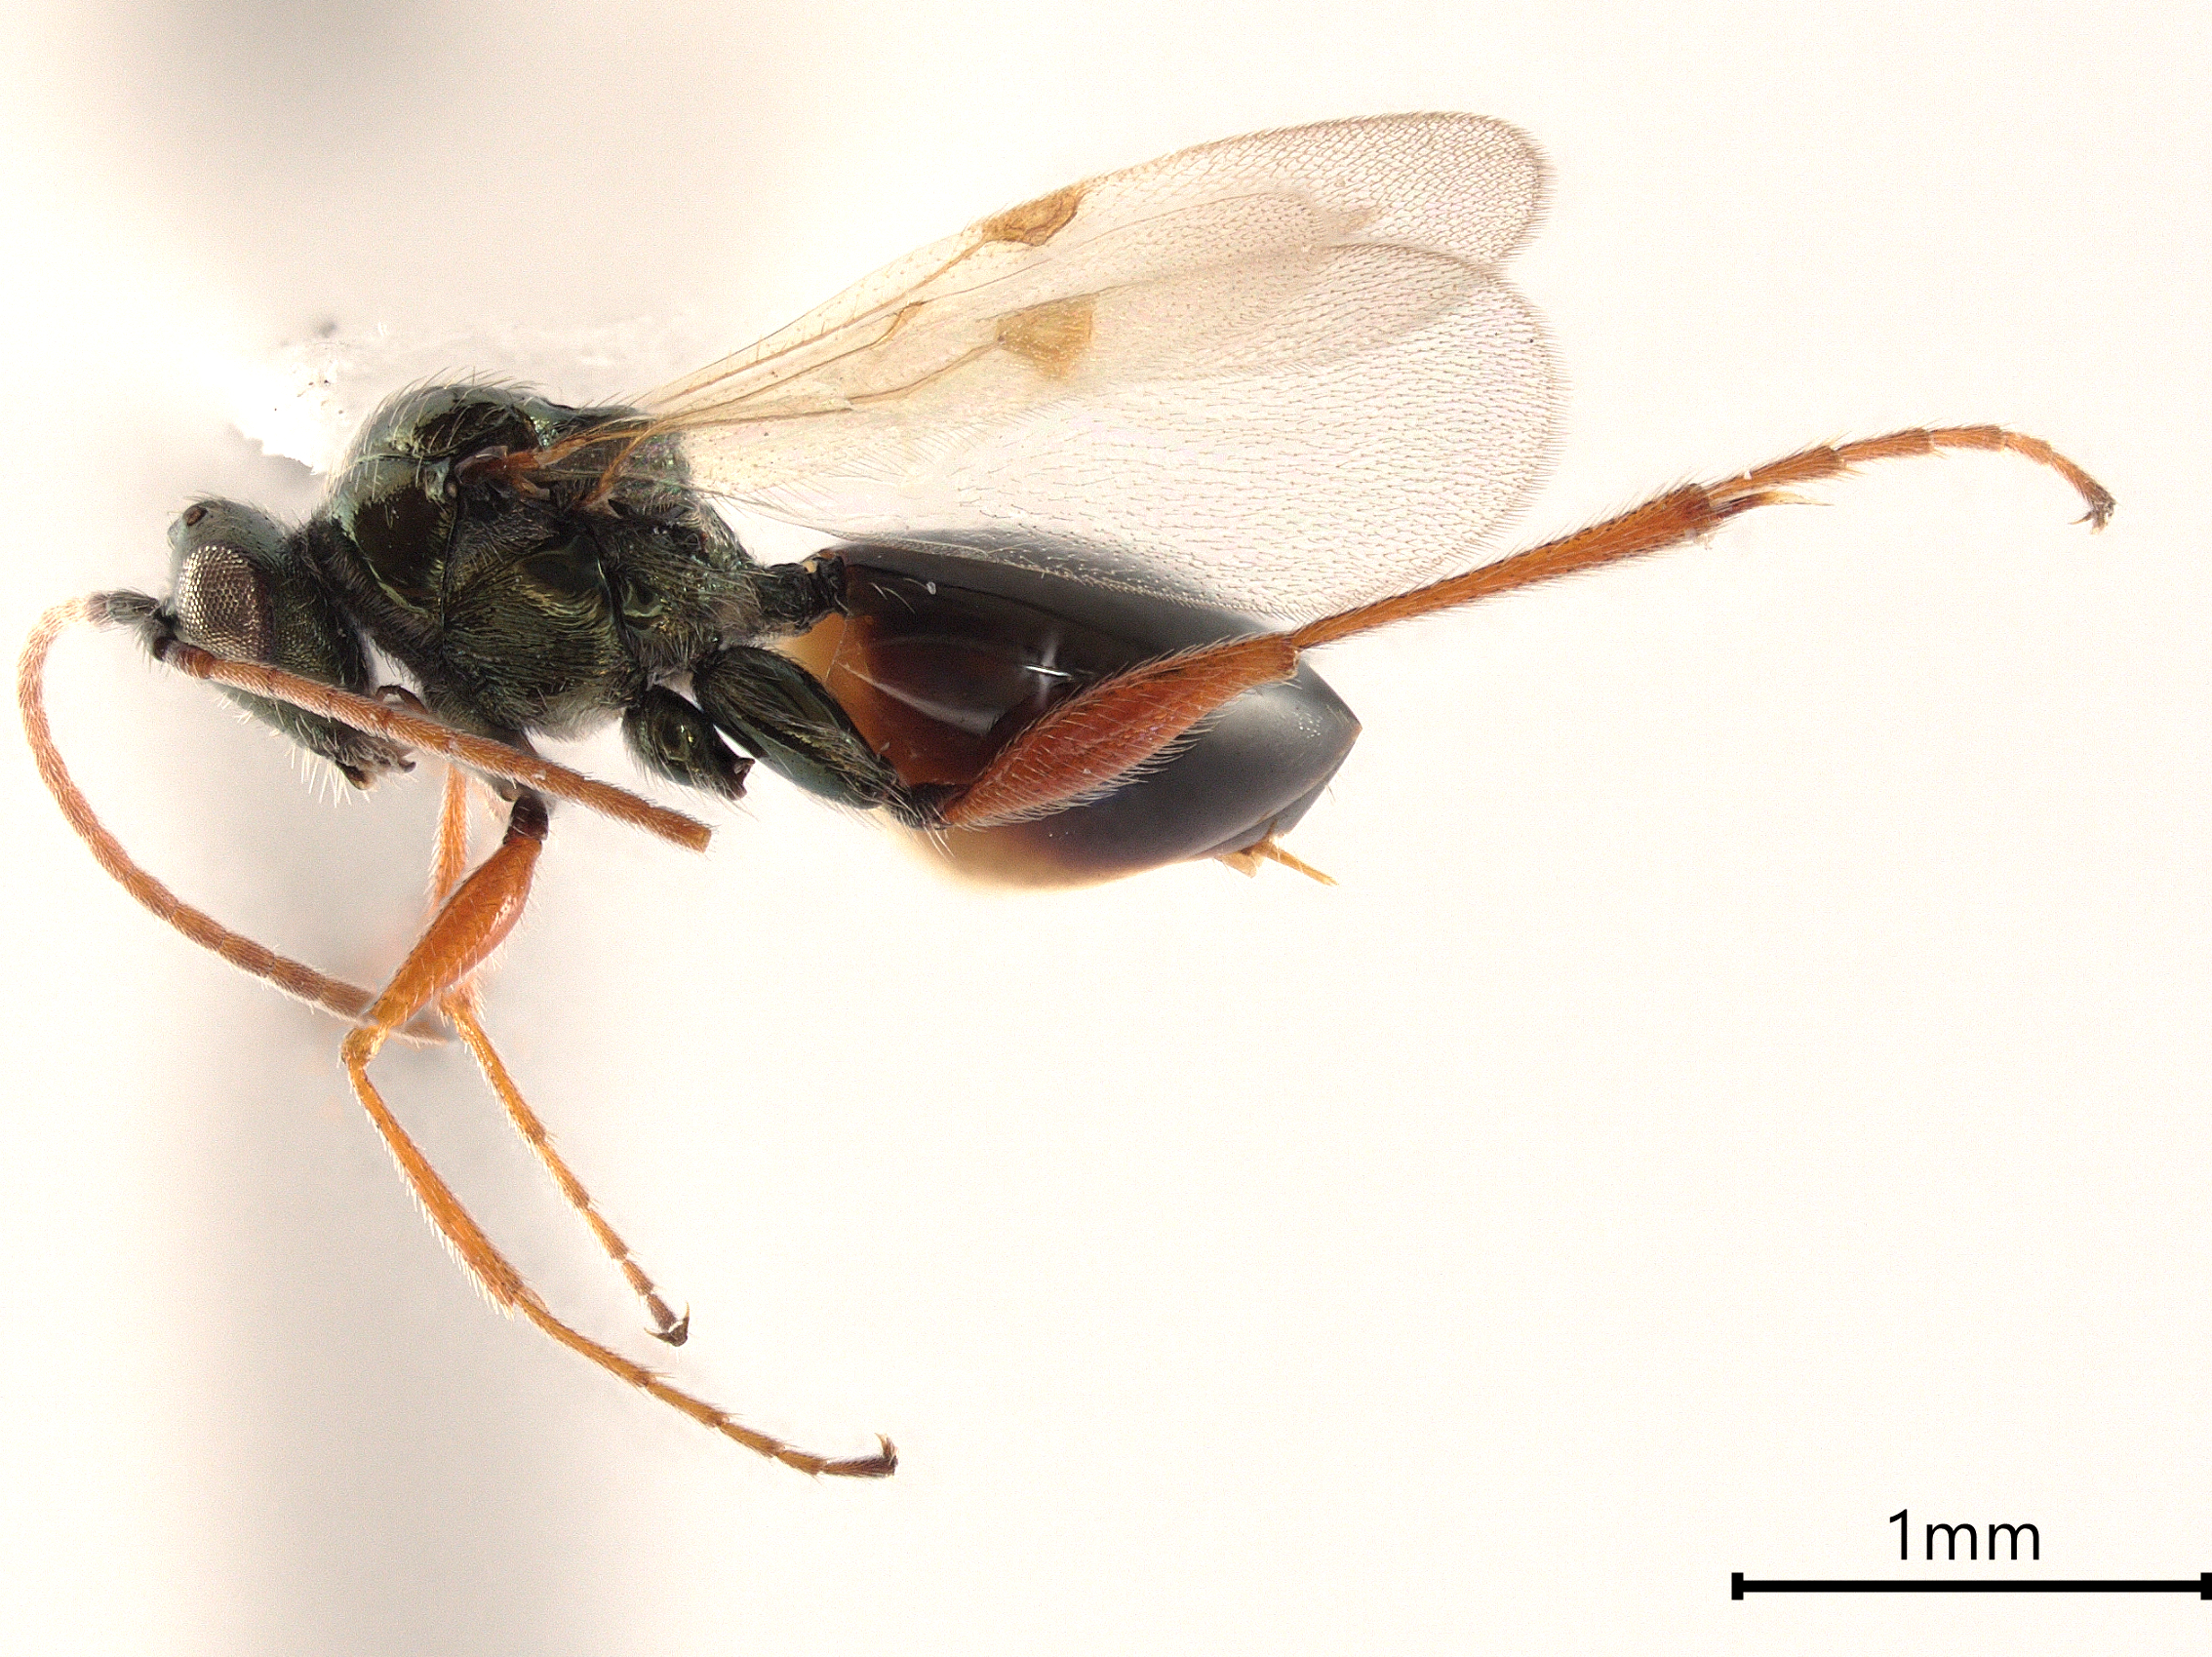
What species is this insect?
Pycnostigmus mastersonae
